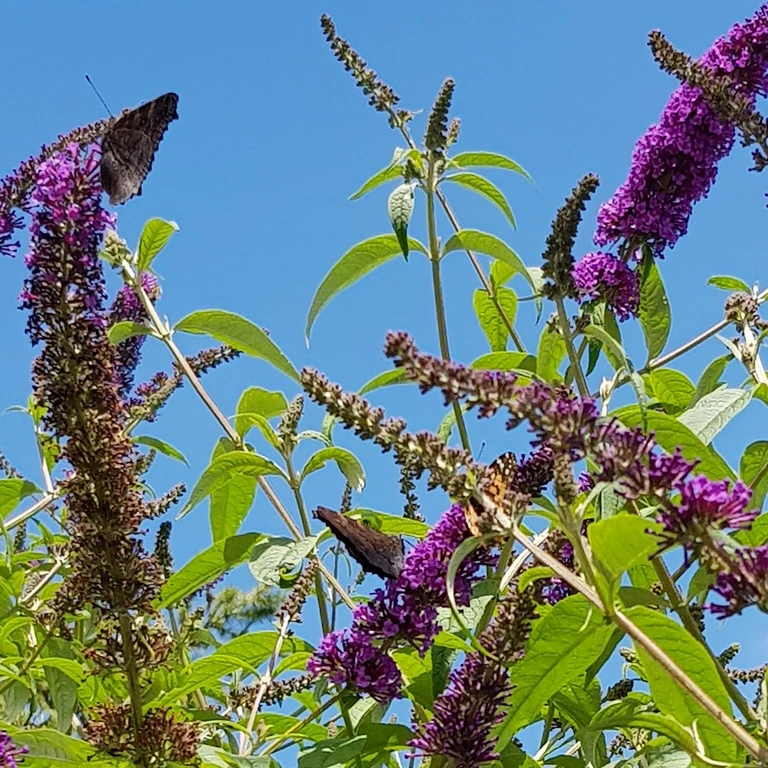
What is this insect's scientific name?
Aglais io
